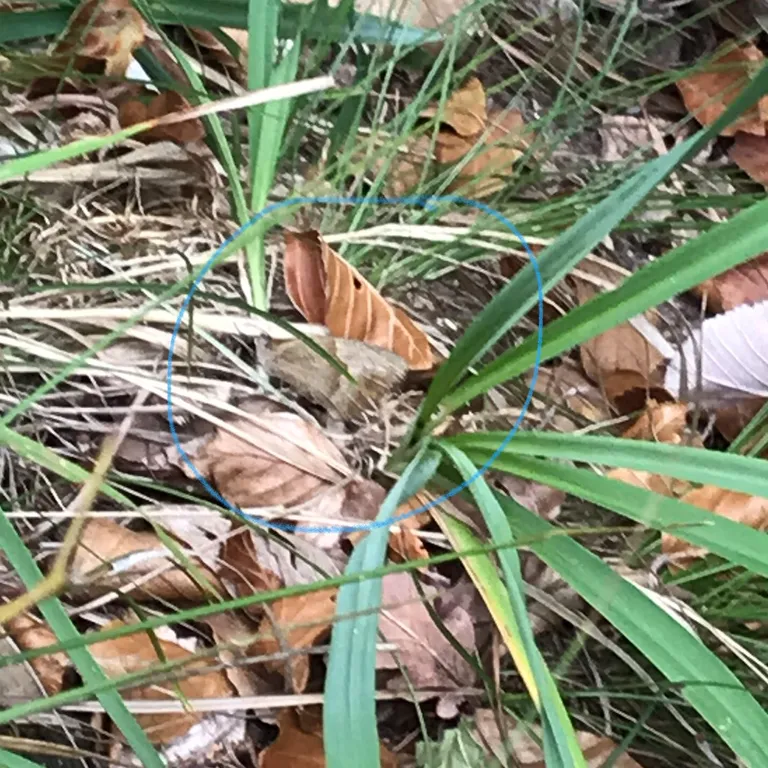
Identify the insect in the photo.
Maniola jurtina
